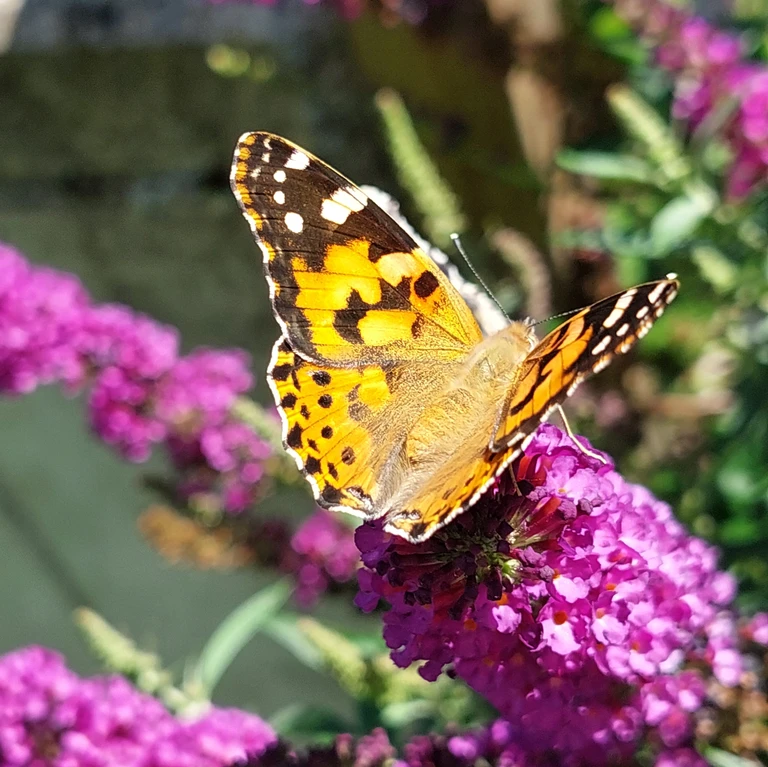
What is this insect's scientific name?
Vanessa cardui
